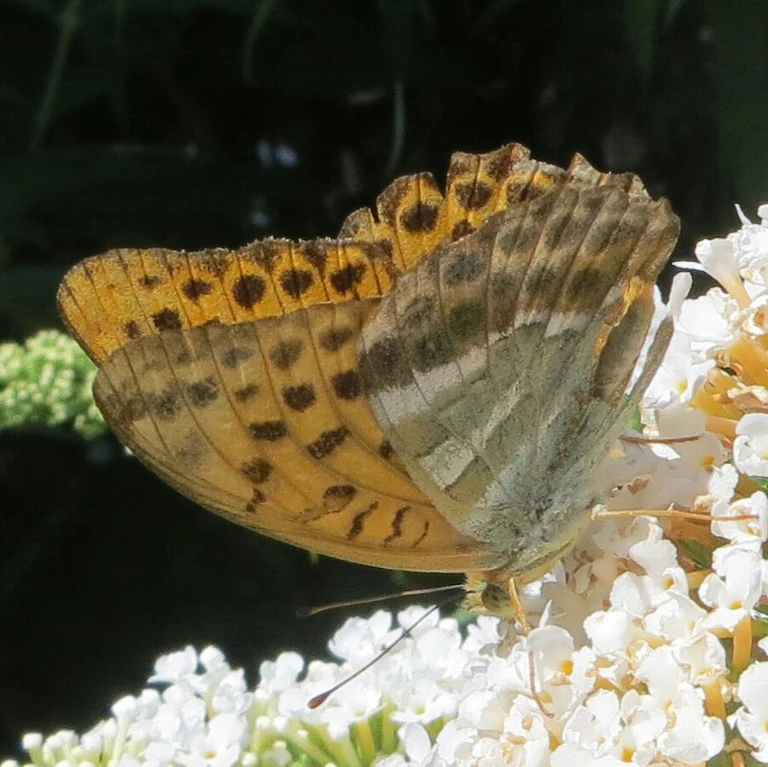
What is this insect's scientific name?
Argynnis paphia
